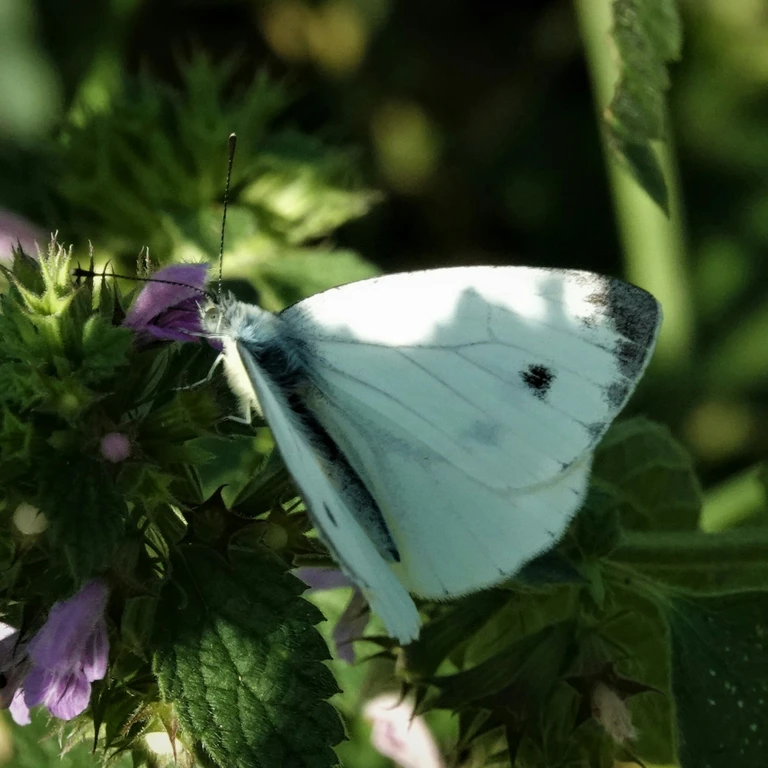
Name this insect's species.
Pieris napi
